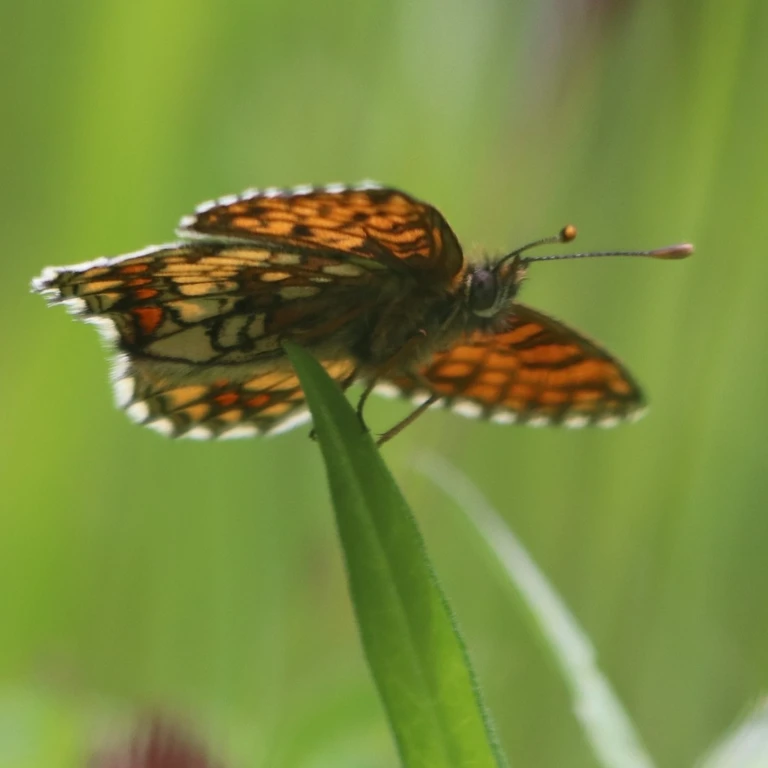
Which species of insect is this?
Melitaea athalia
